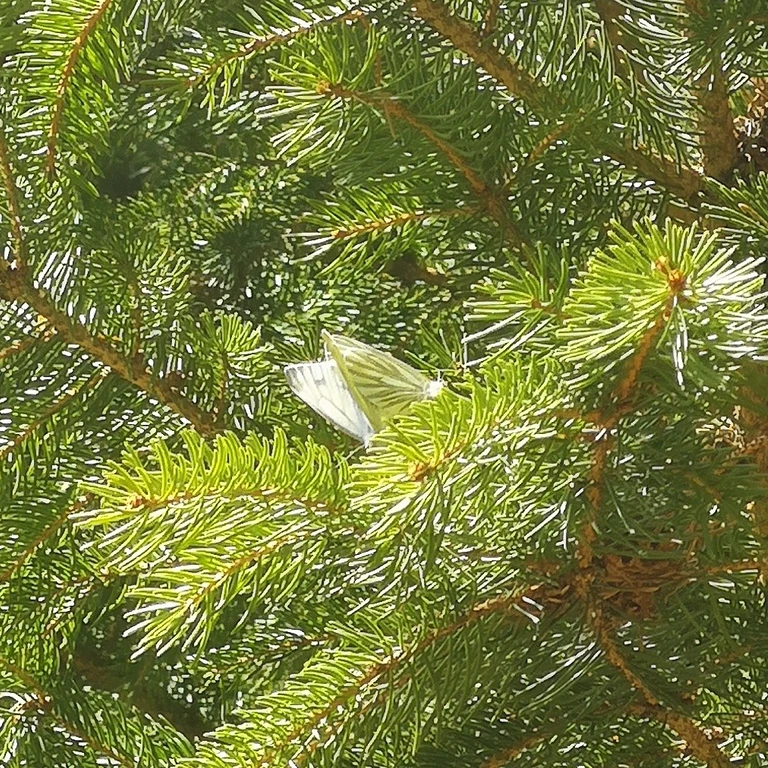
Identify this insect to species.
Pieris napi
